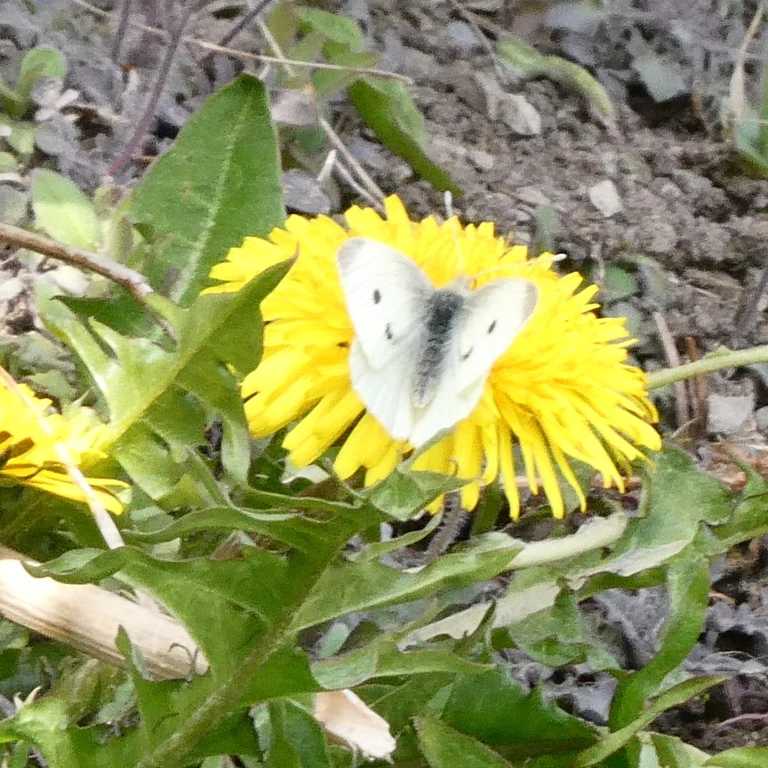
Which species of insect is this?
Pieris rapae
